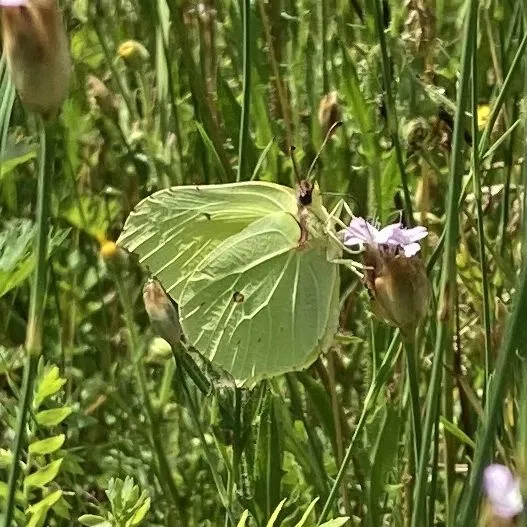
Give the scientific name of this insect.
Gonepteryx rhamni
